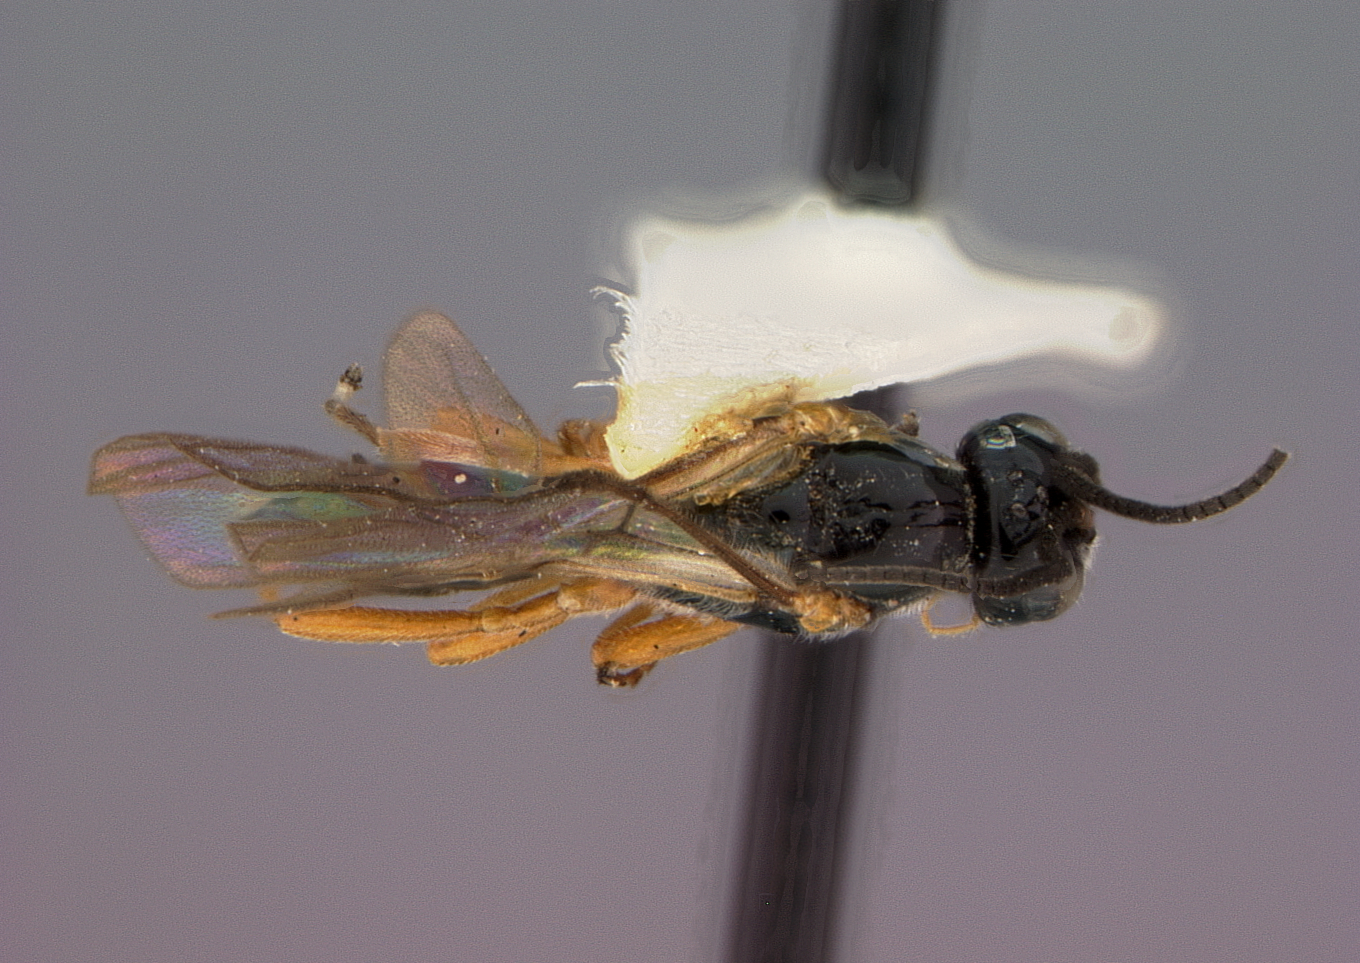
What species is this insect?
Opius numerosus
